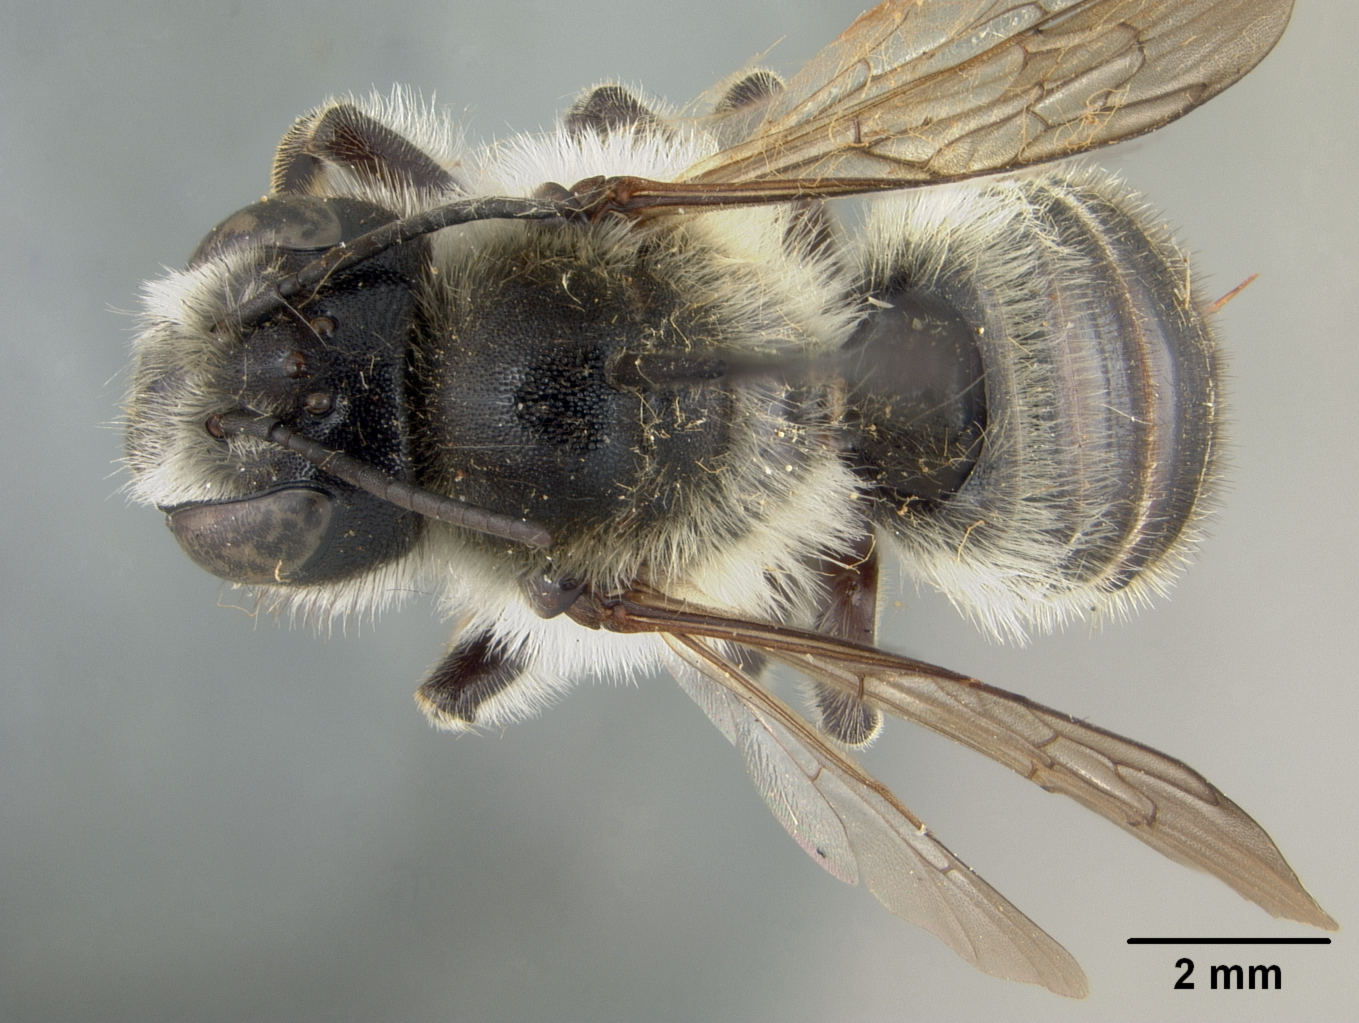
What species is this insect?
Megachile polita
